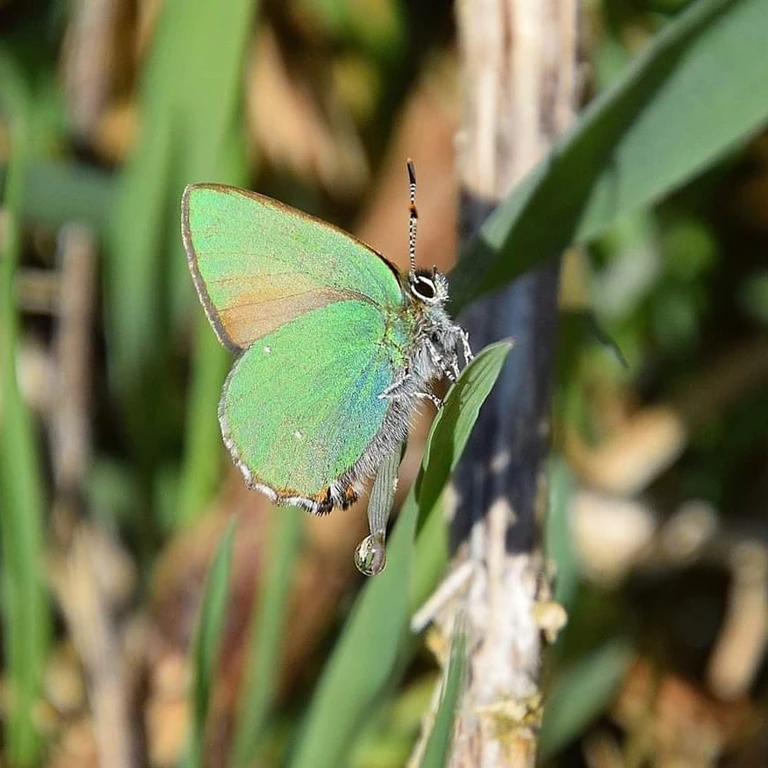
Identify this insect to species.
Callophrys rubi
